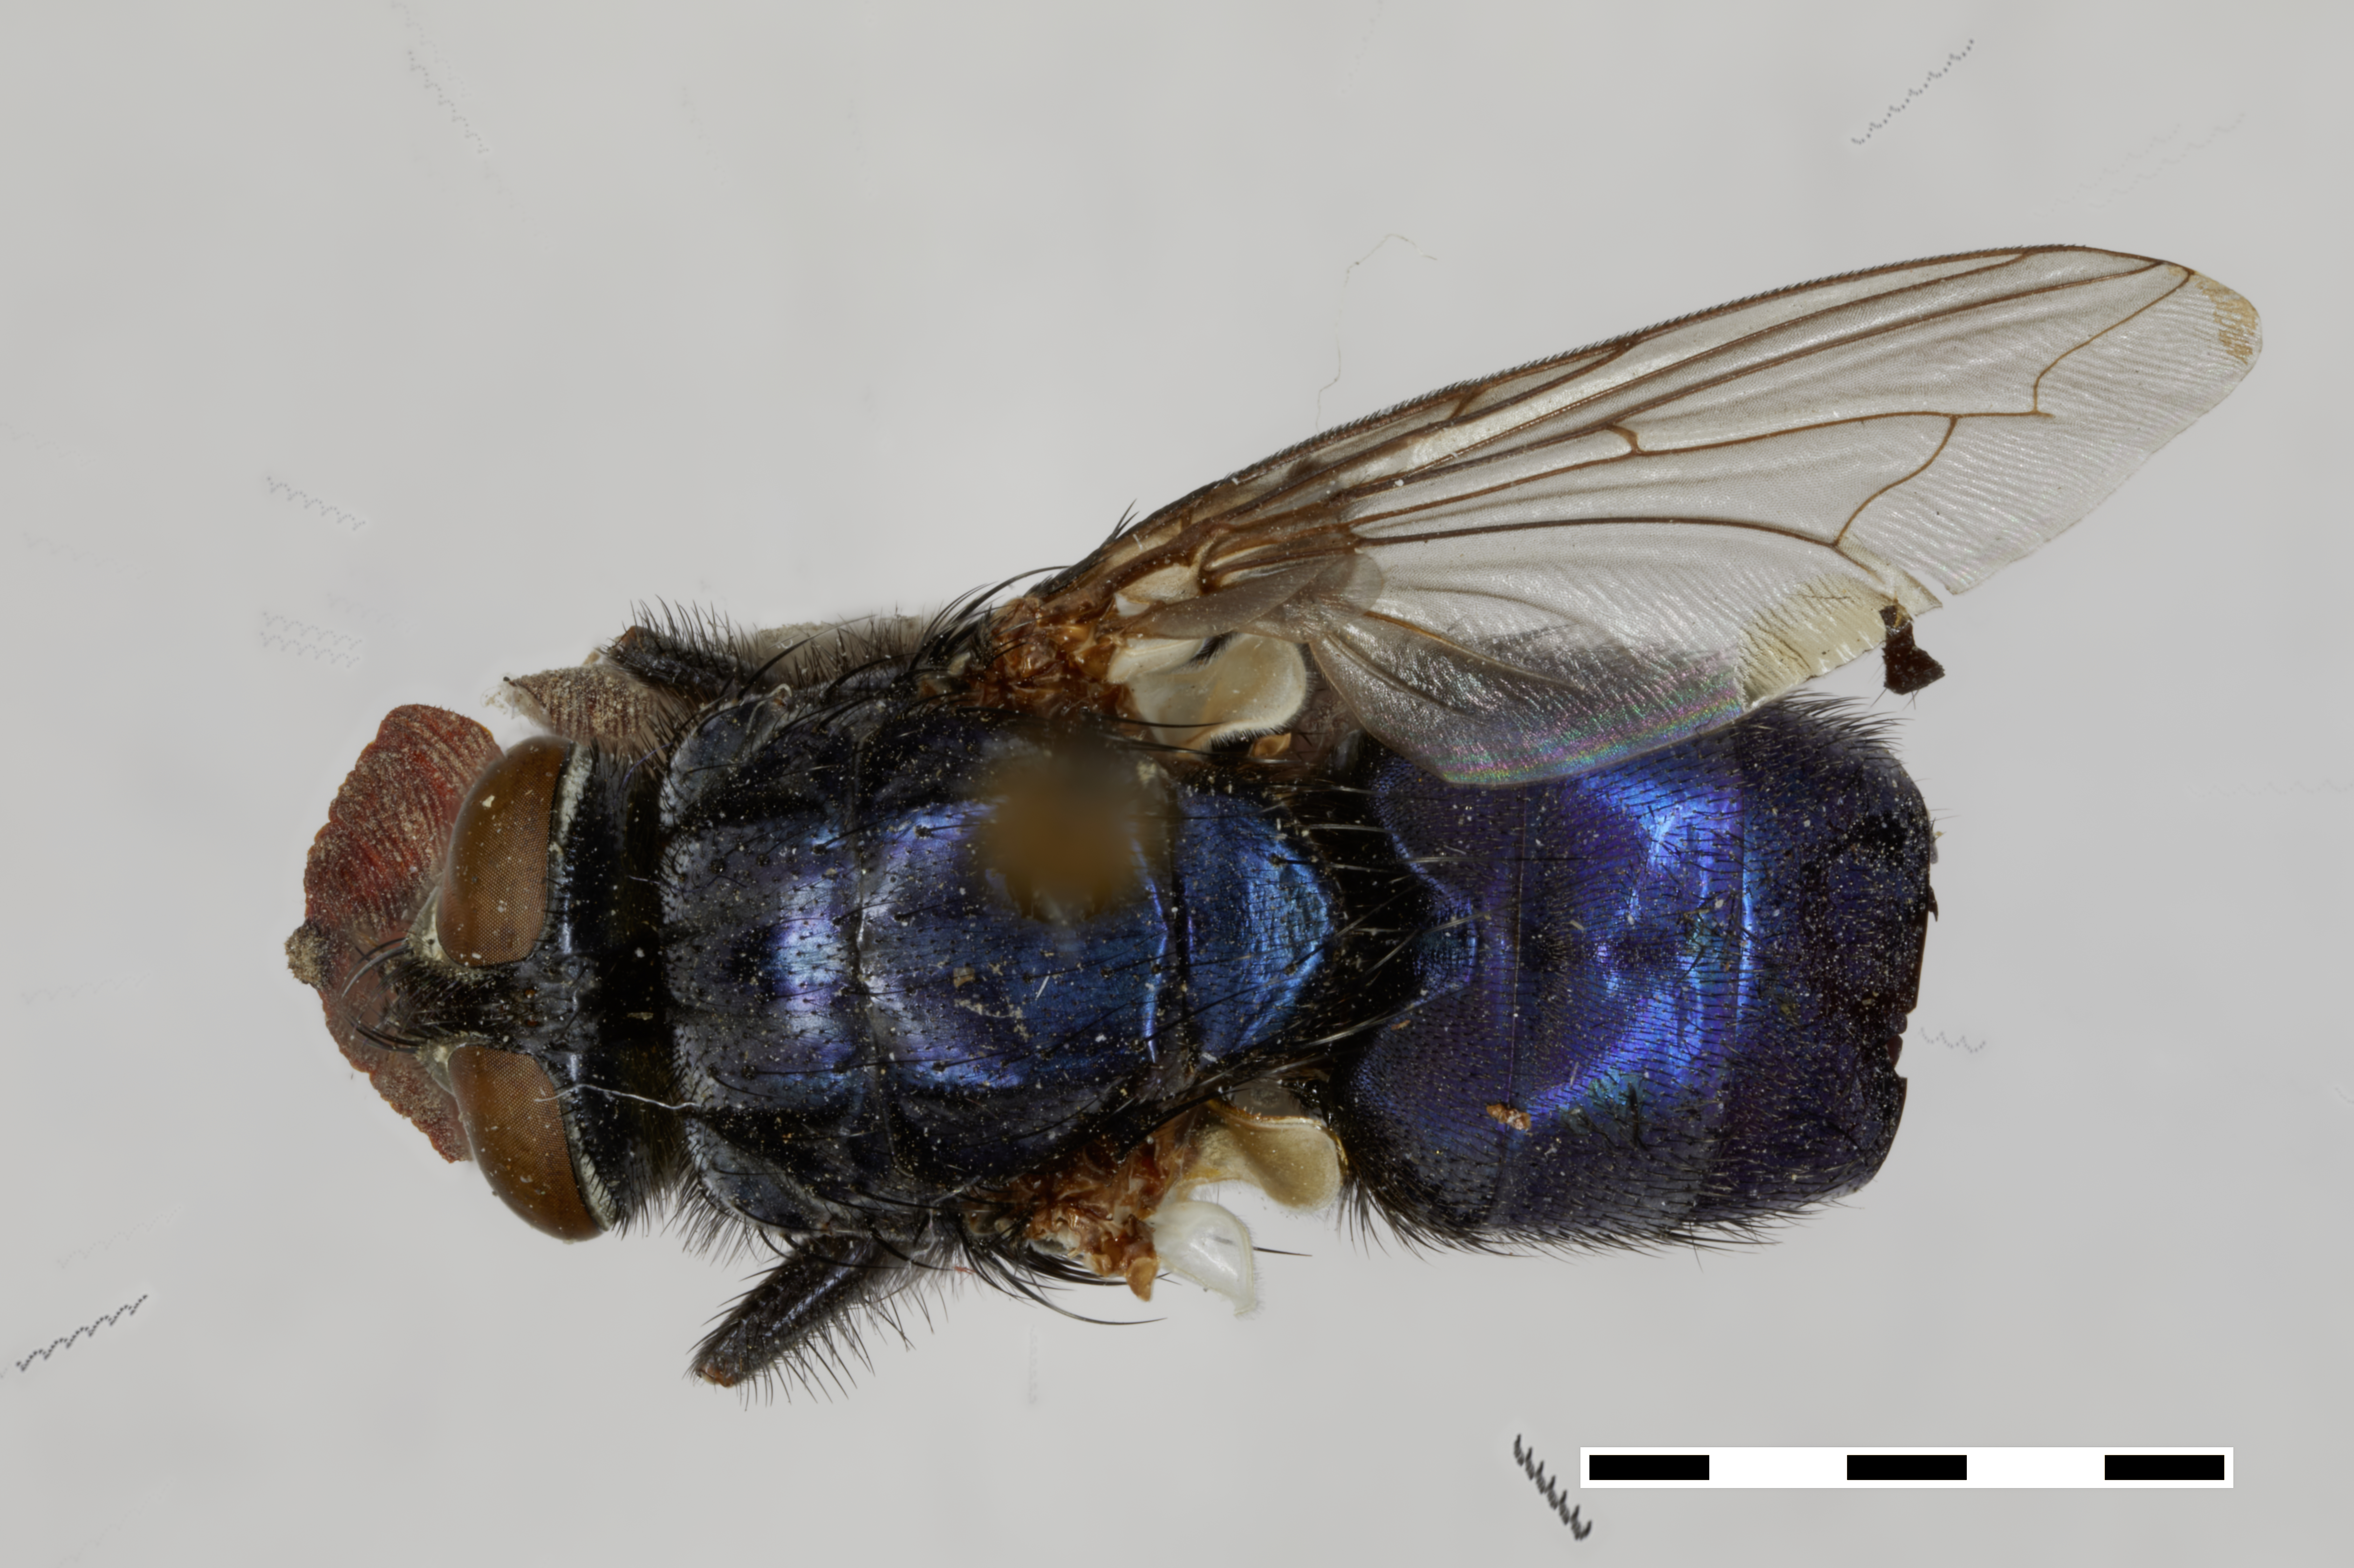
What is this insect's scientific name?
Protocalliphora avium
